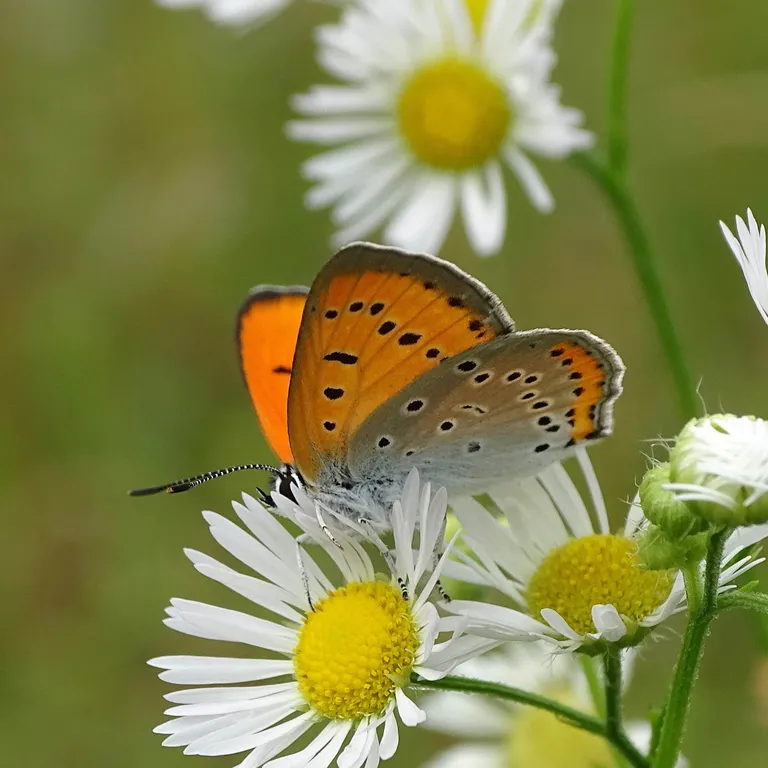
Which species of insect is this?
Lycaena dispar
